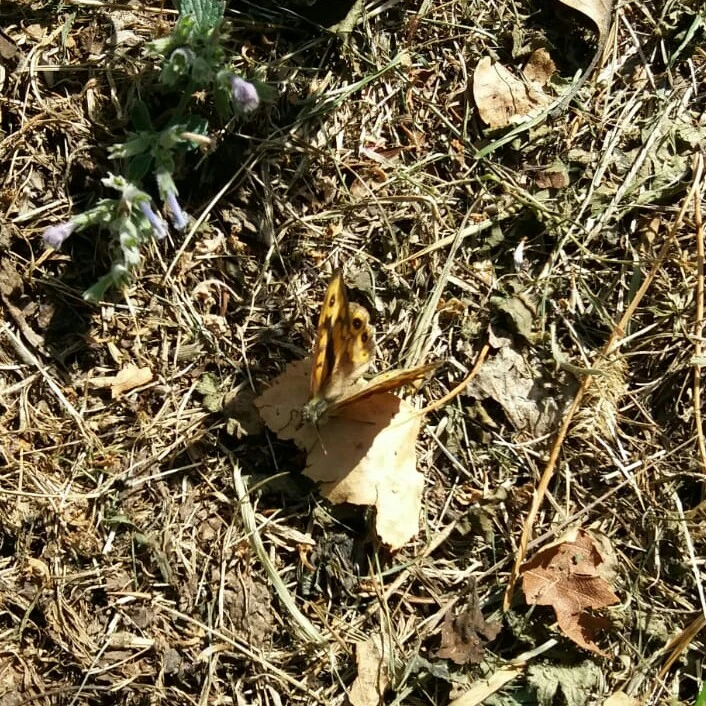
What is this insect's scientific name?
Lasiommata megera (also Pararge megera)
